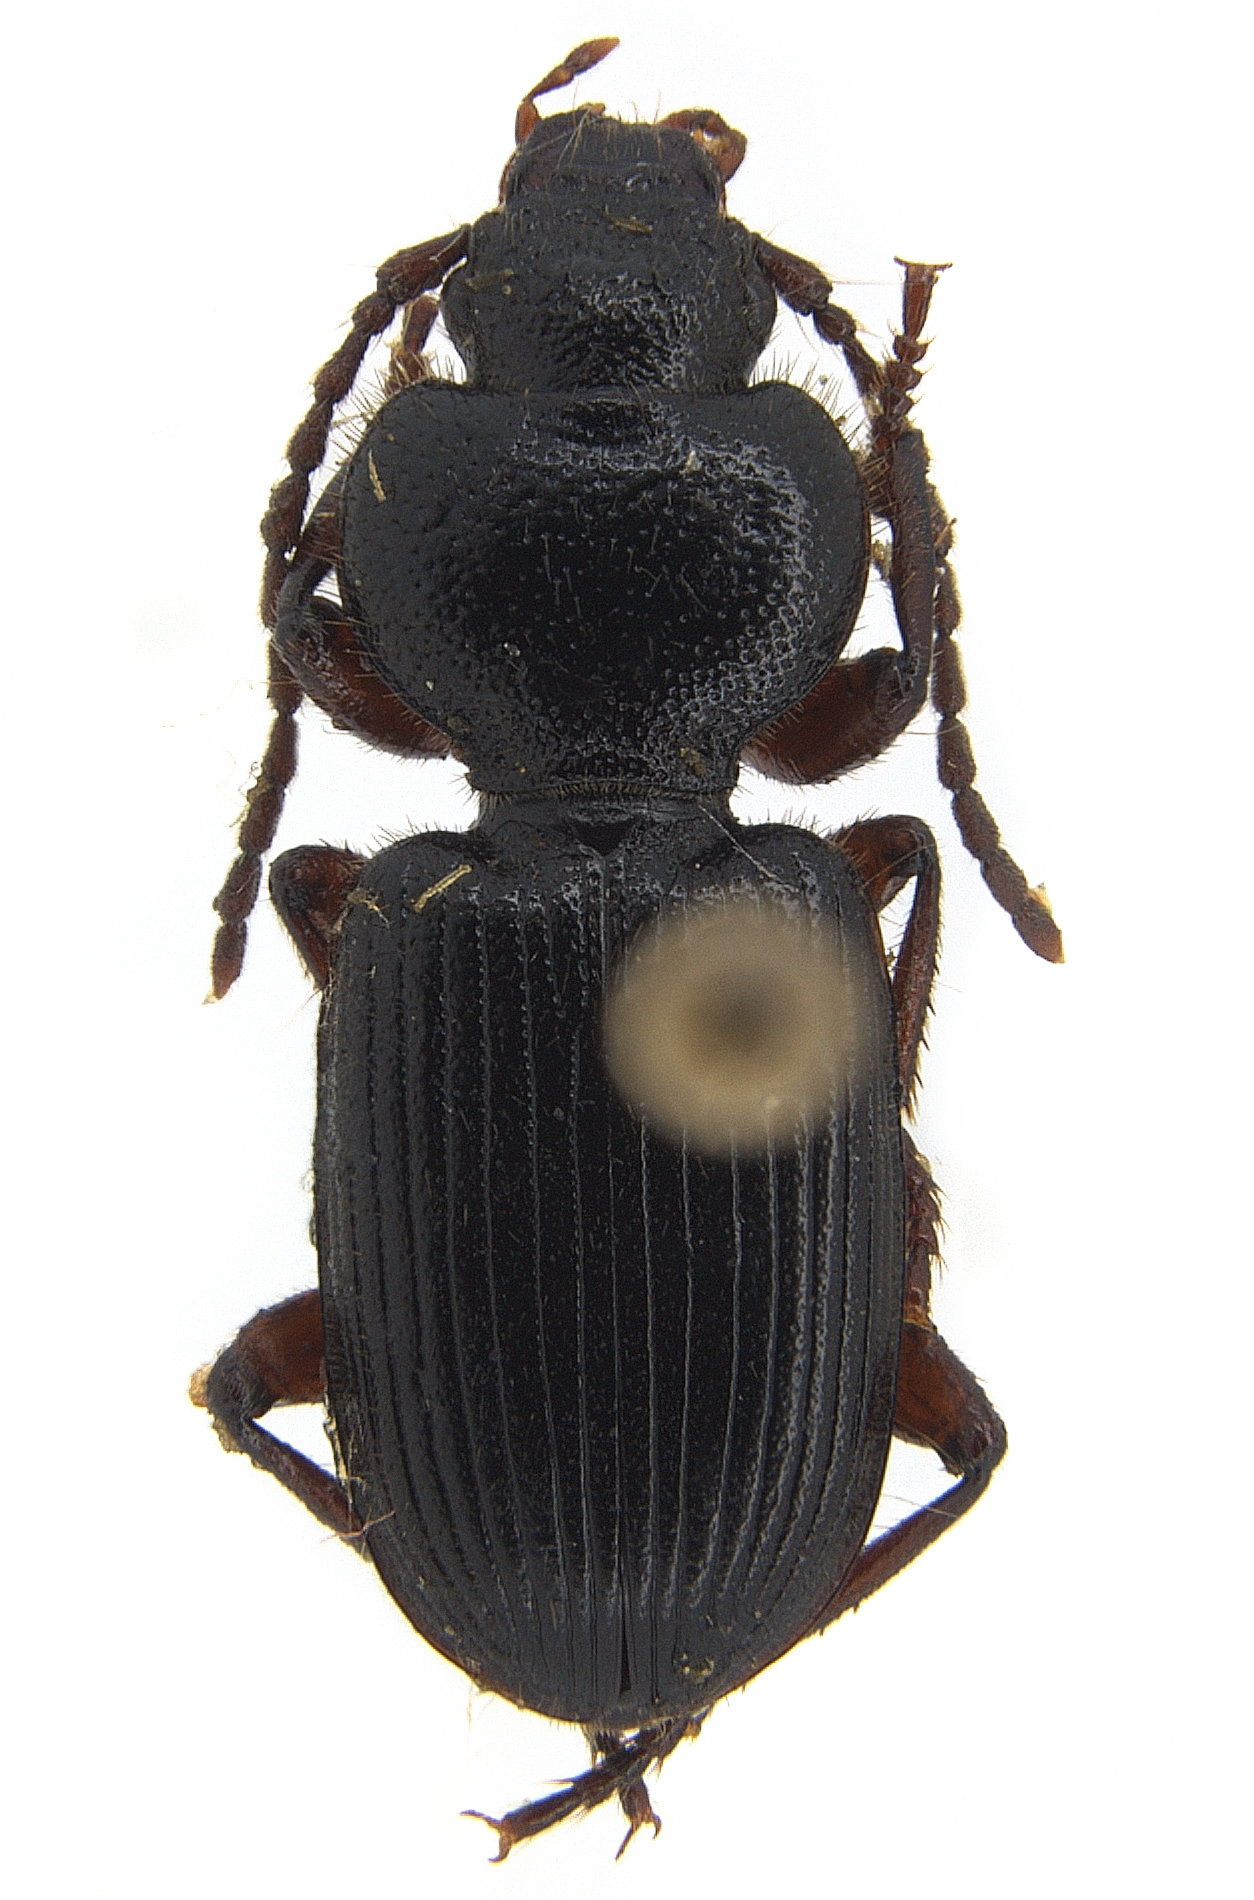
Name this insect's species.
Carterus rotundicollis
